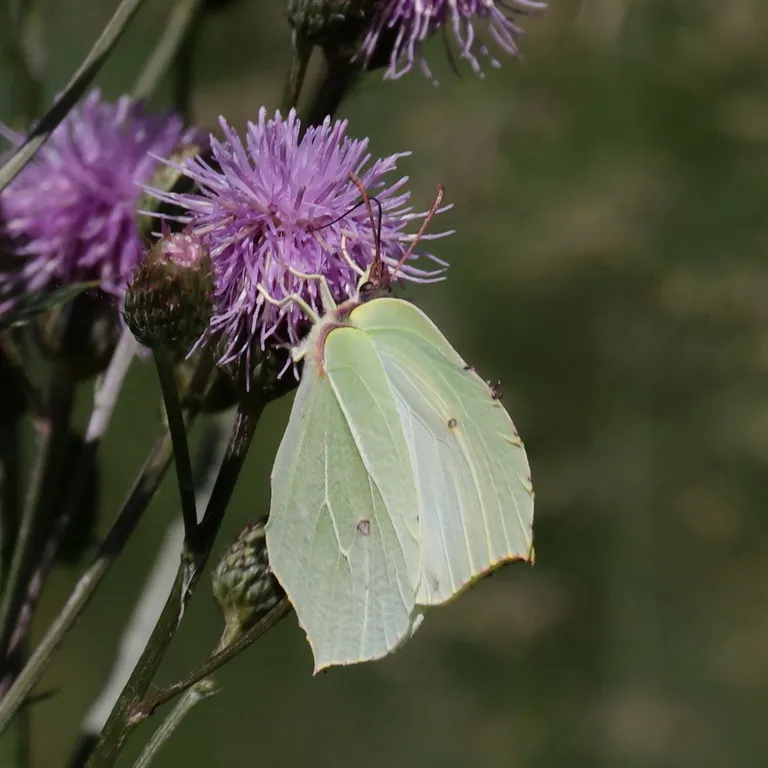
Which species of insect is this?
Gonepteryx rhamni
